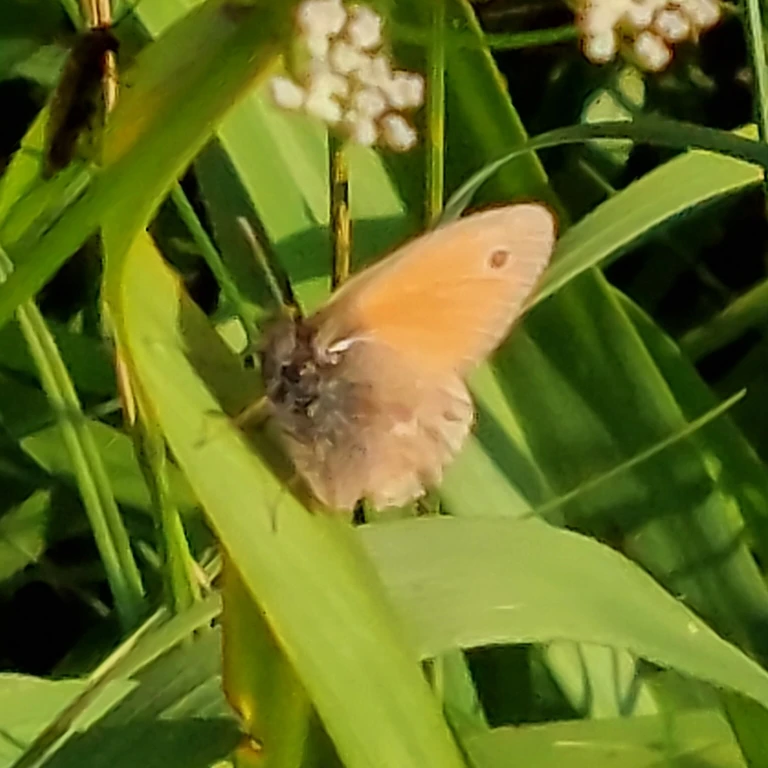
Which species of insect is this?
Coenonympha pamphilus
